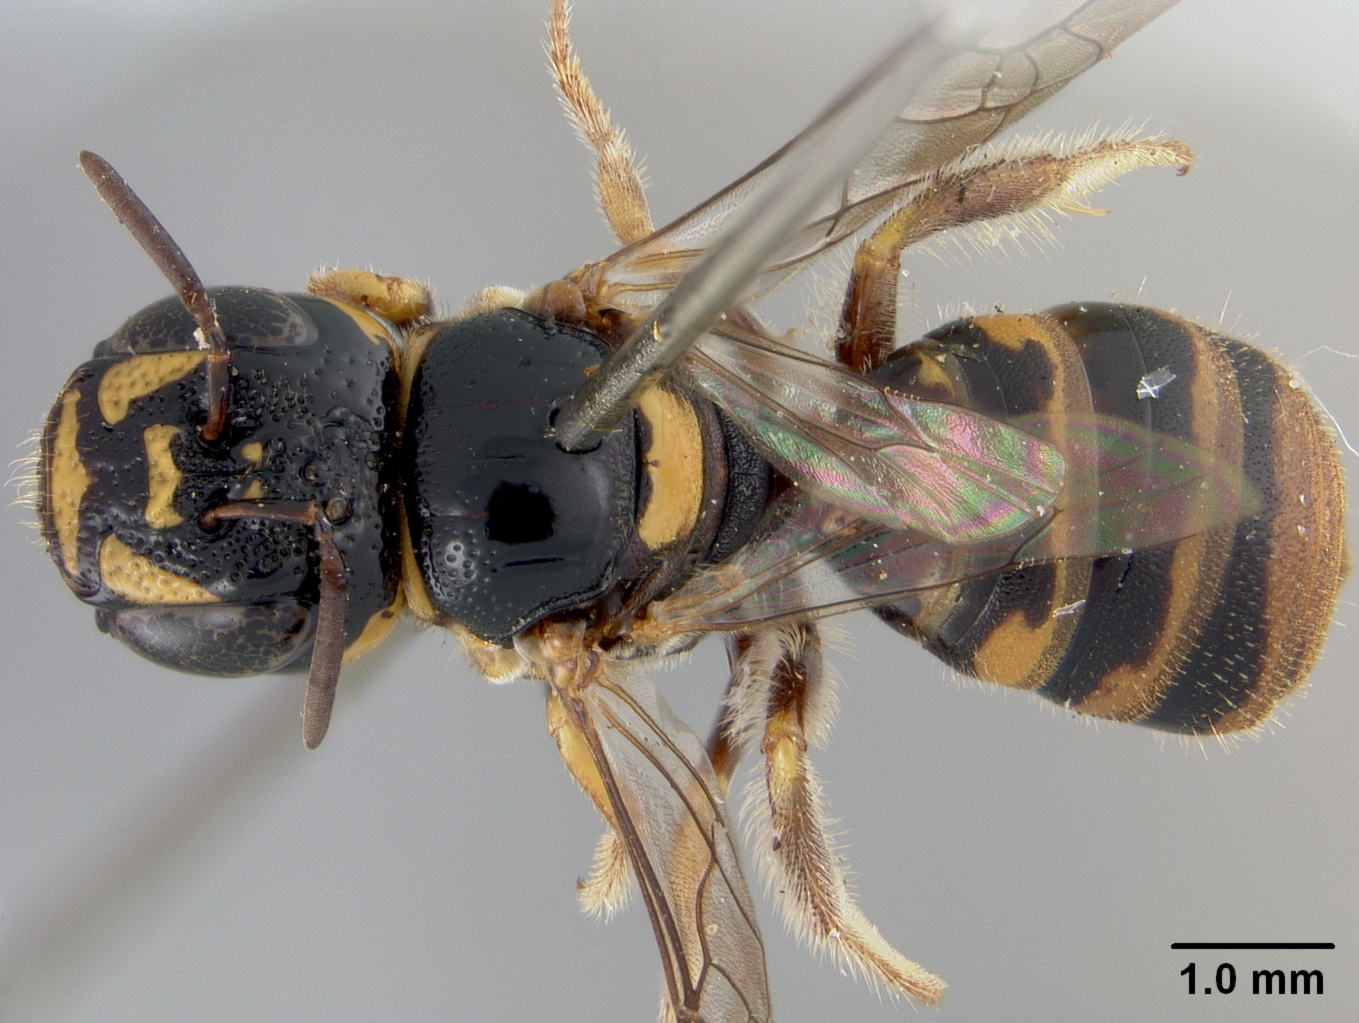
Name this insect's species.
Ceratina bicuneata
